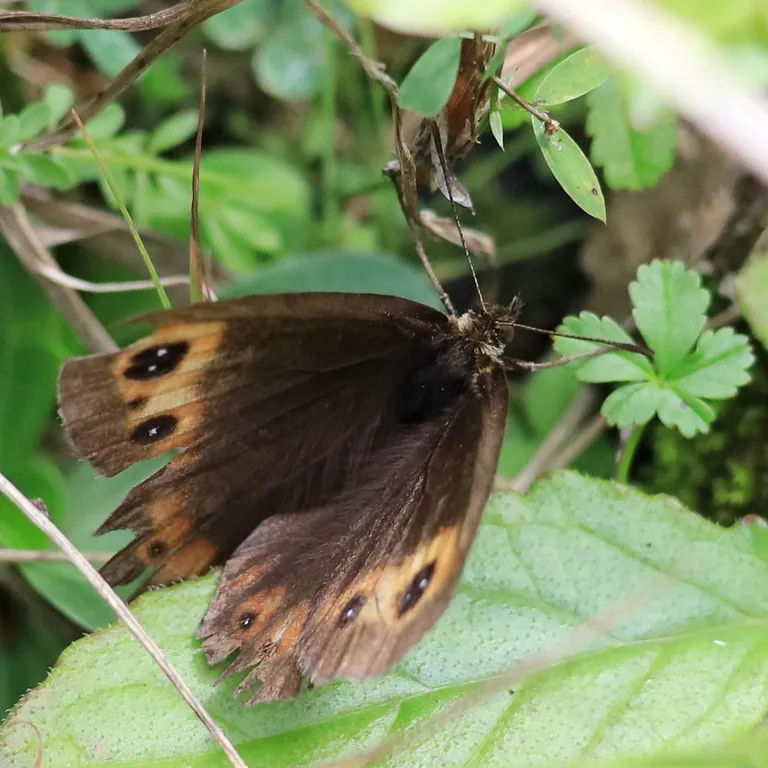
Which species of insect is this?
Erebia aethiops
